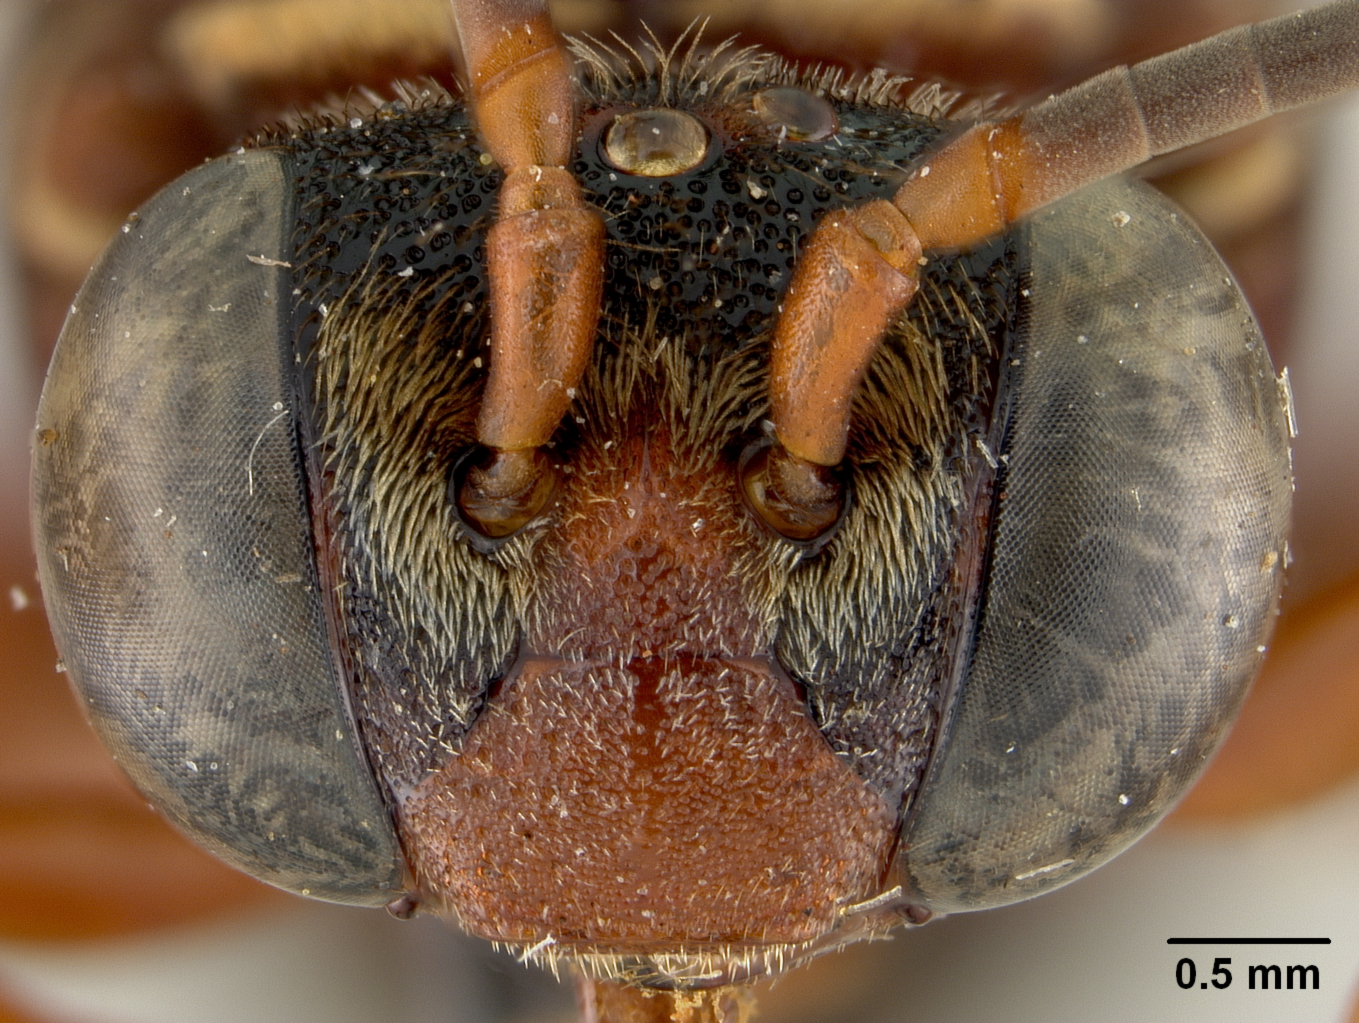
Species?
Triepeolus rufithorax
